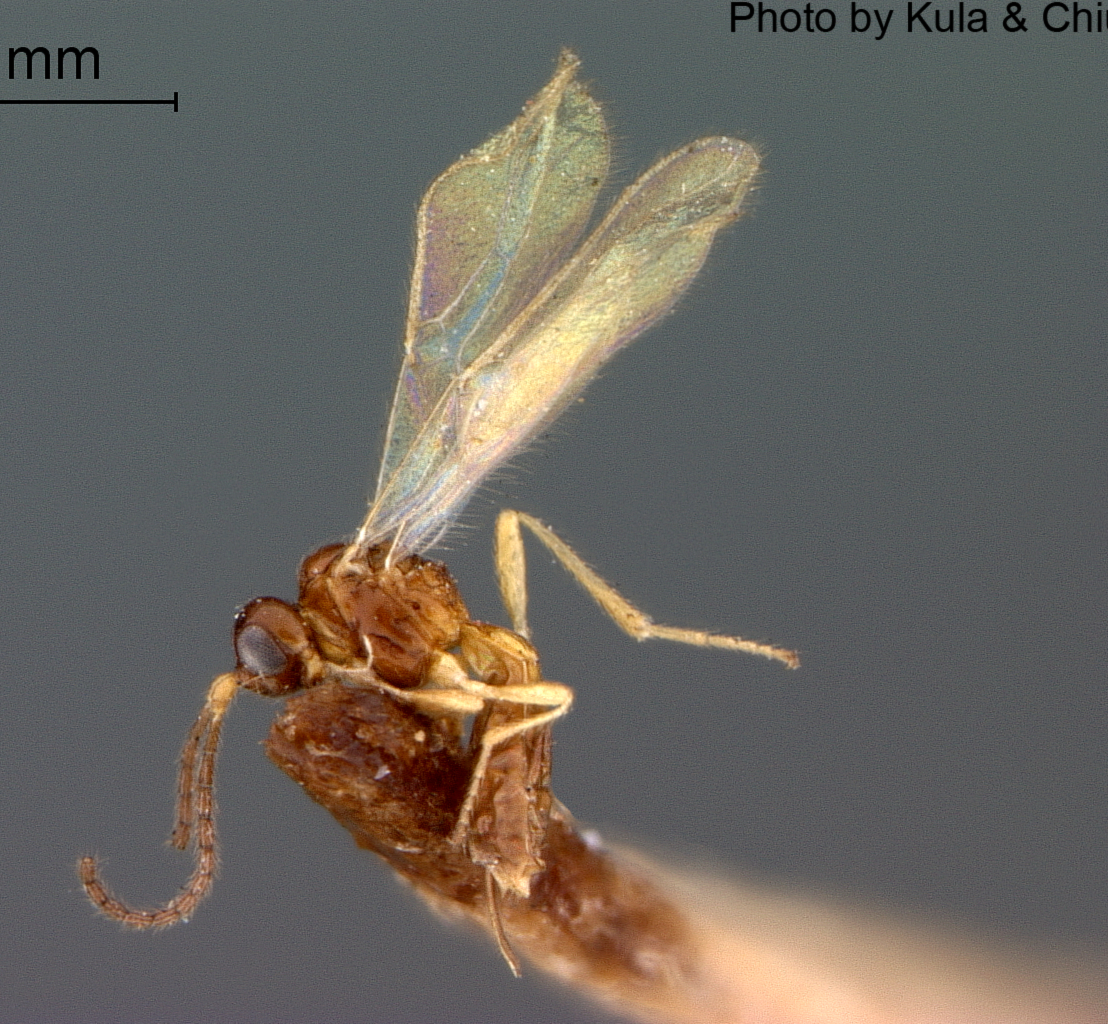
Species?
Aspilota claricornis
